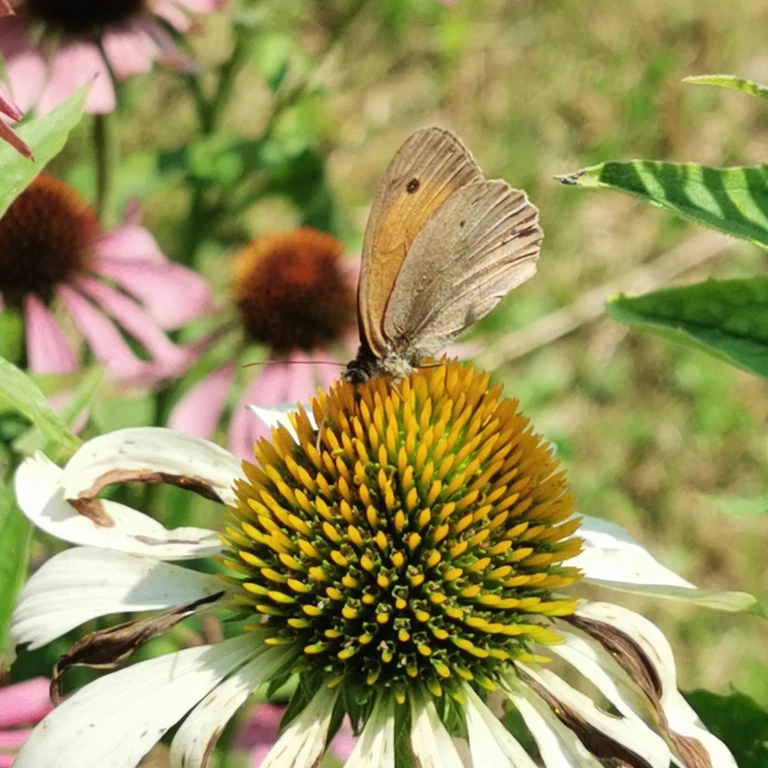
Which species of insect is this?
Maniola jurtina
